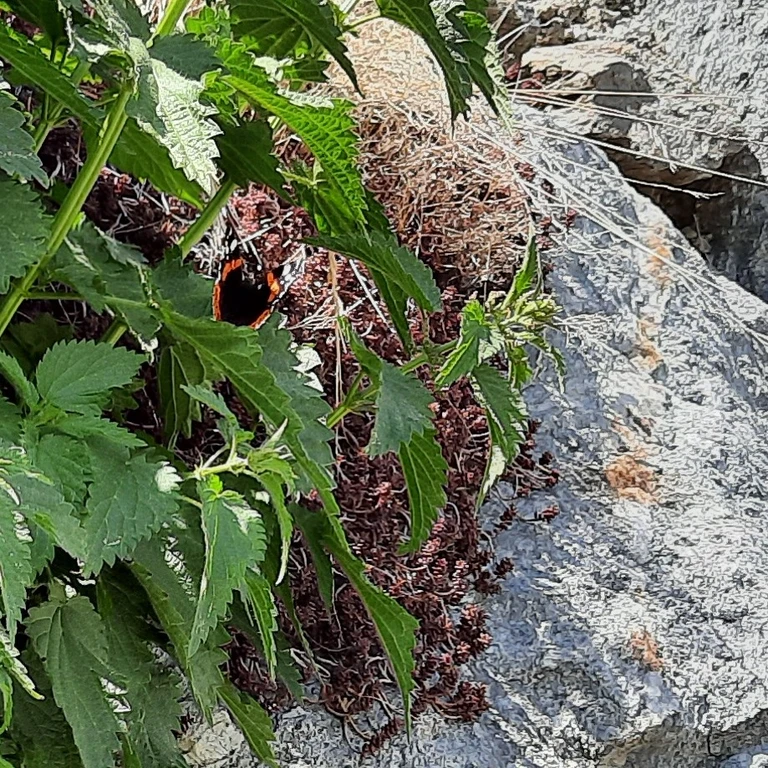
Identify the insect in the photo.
Vanessa atalanta
